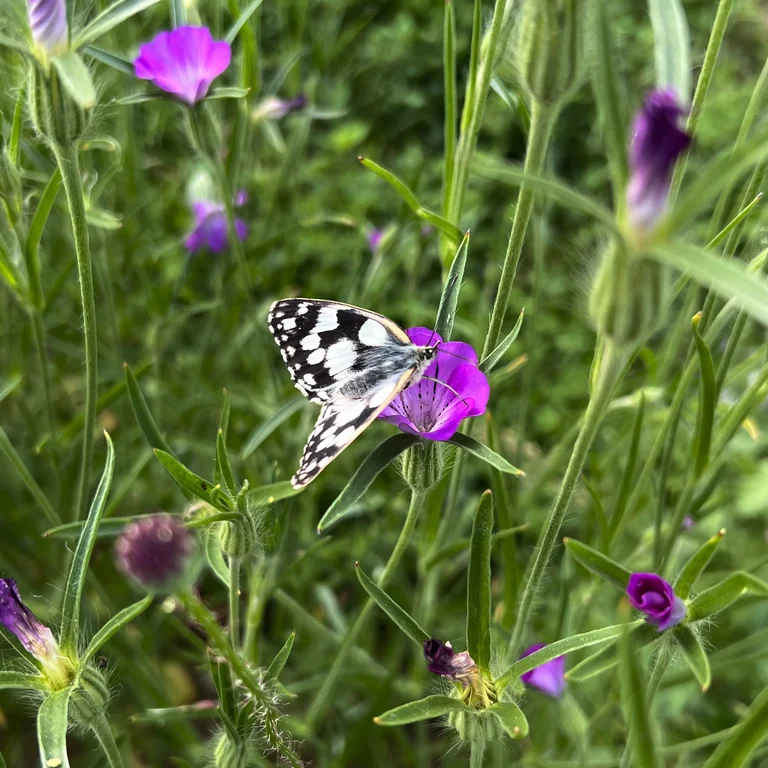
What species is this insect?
Melanargia galathea
